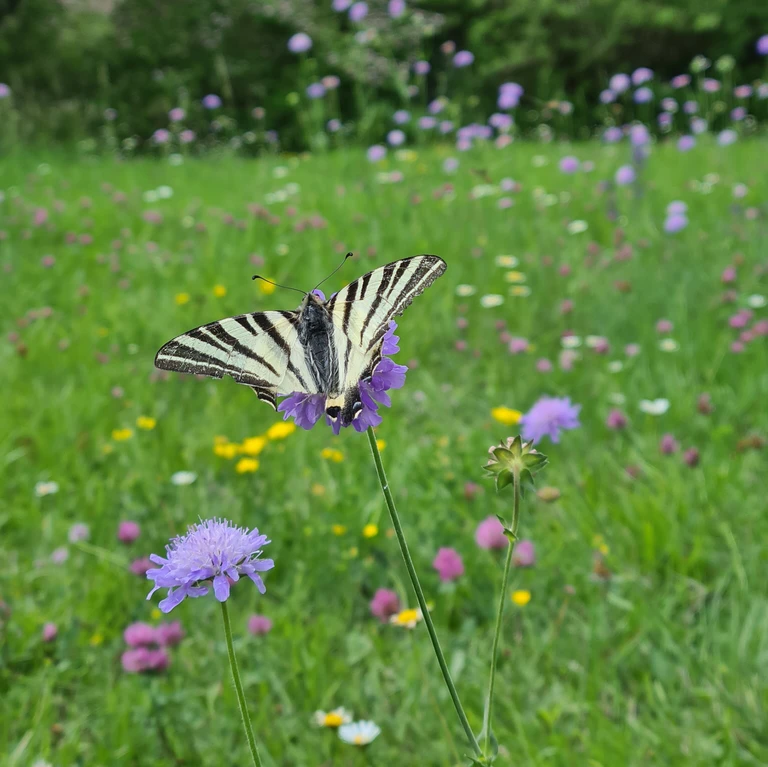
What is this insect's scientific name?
Iphiclides podalirius
